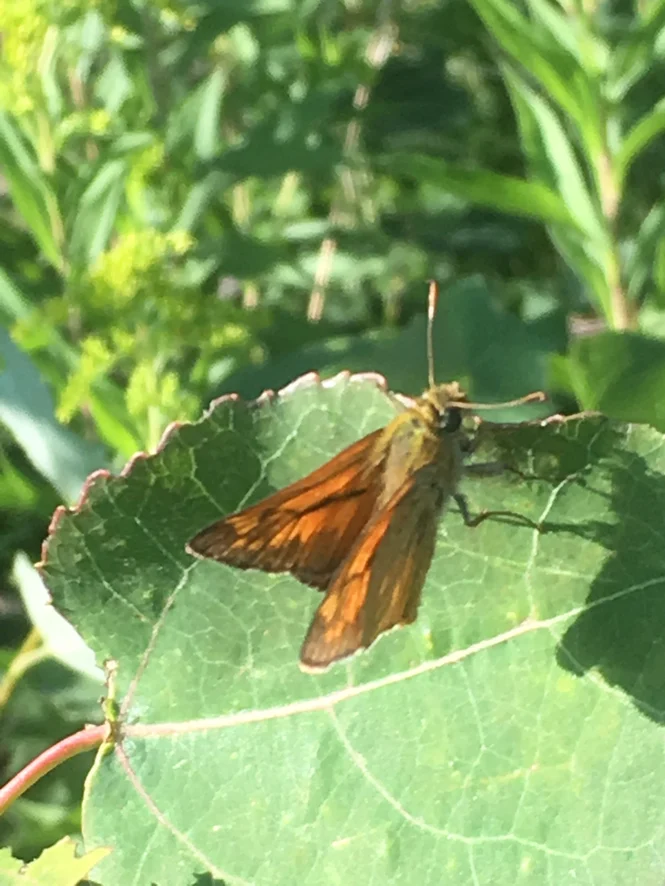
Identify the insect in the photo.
Ochlodes sylvanus (also Ochlodes venata)
